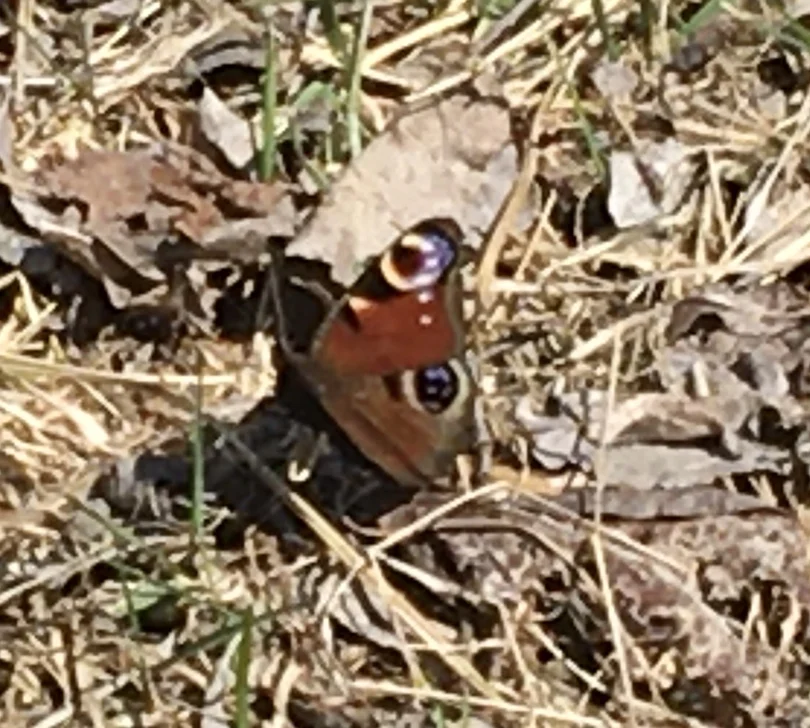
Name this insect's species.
Aglais io
